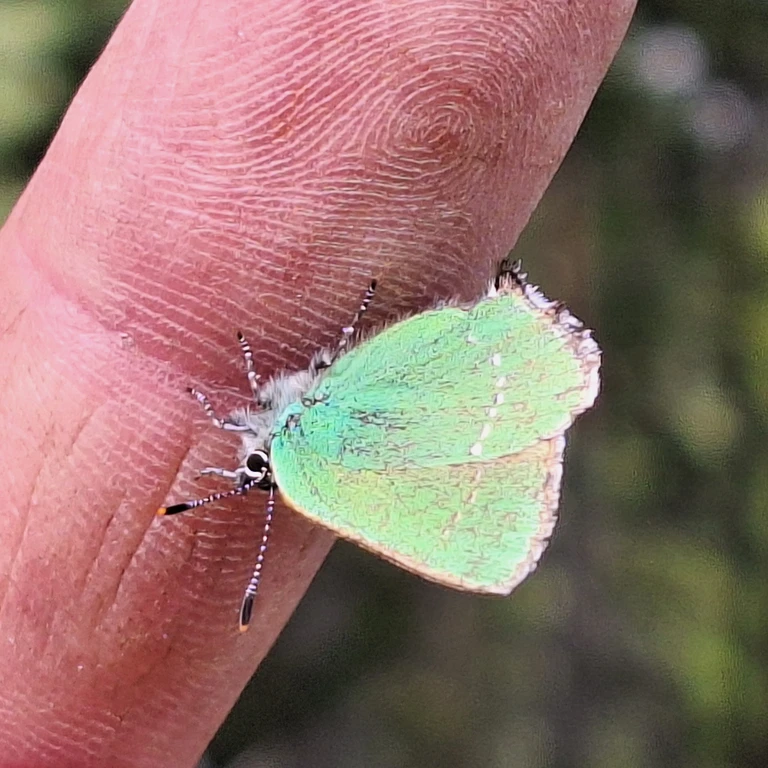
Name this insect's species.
Callophrys rubi
